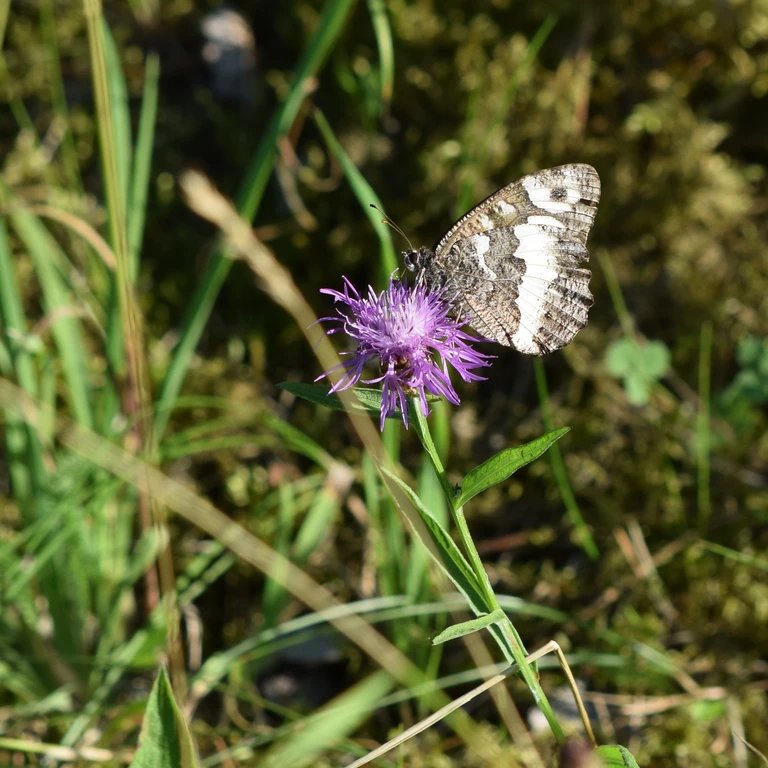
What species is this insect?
Brintesia circe
